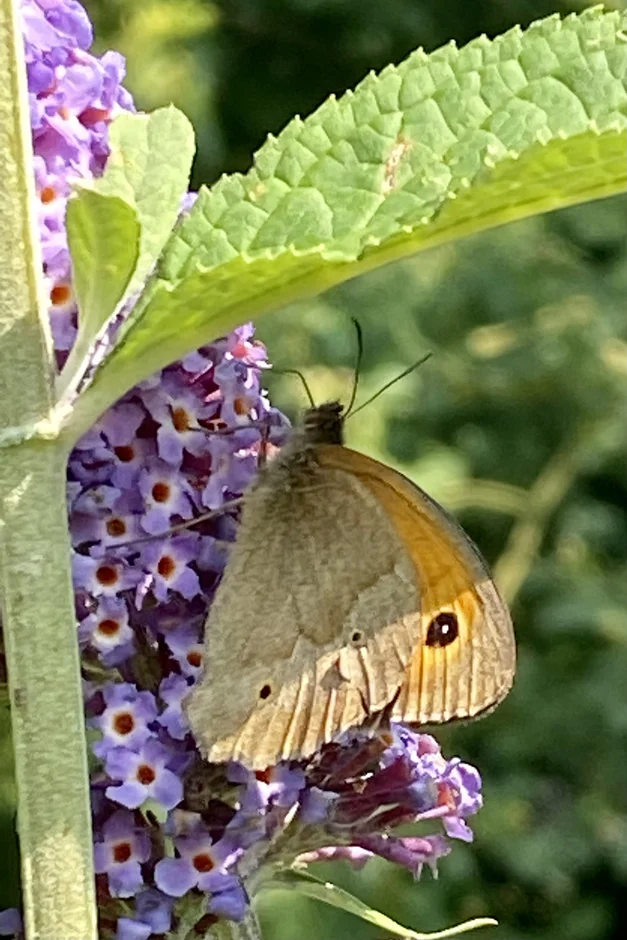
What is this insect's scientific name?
Maniola jurtina
